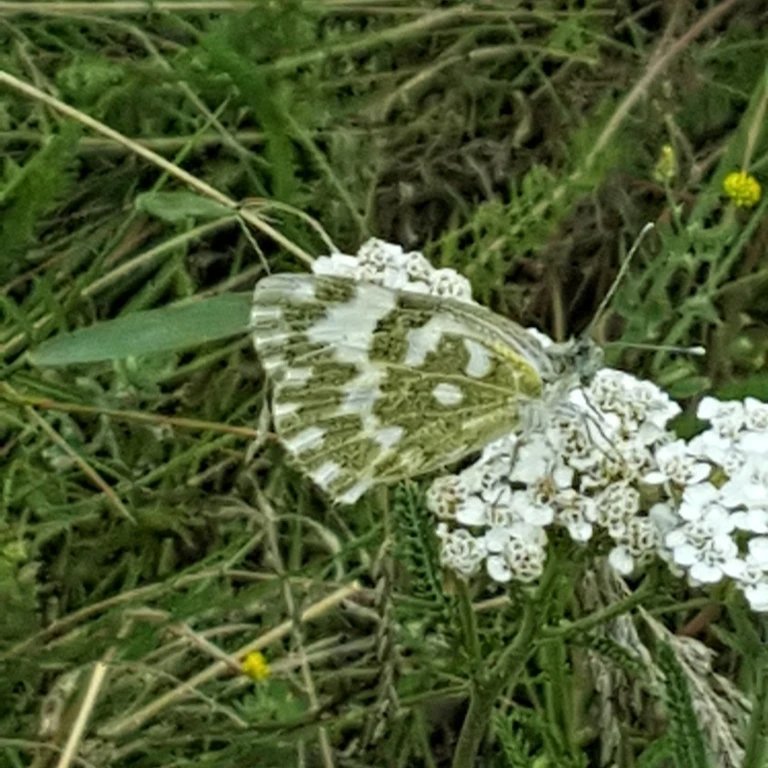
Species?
Pontia edusa
